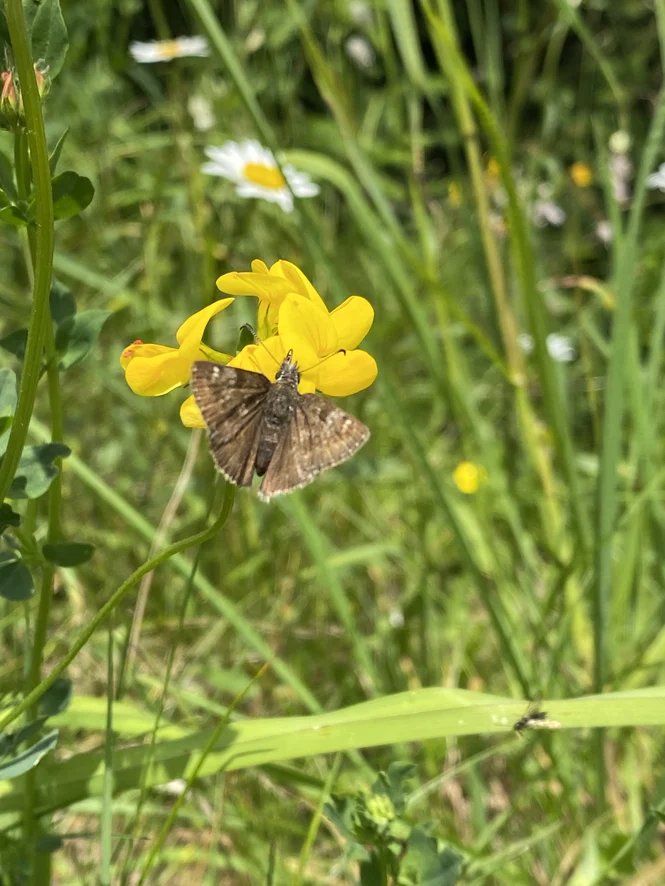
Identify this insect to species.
Erynnis tages
